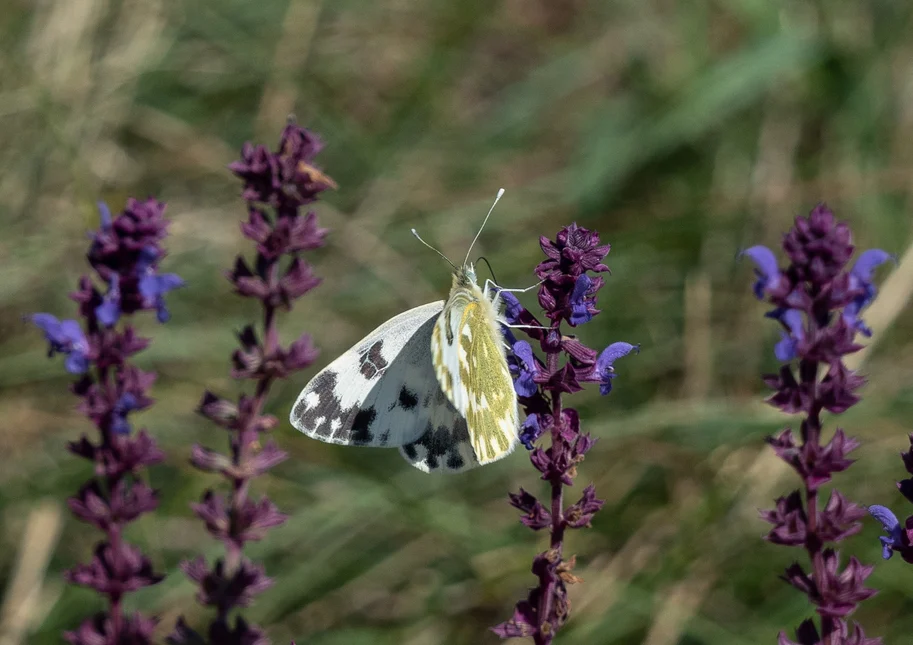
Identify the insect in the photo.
Pontia edusa
